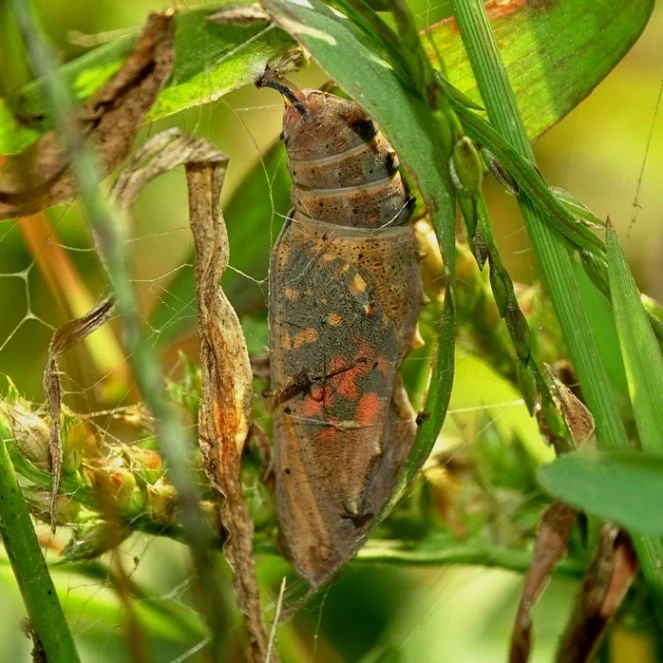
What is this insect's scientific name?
Vanessa cardui
